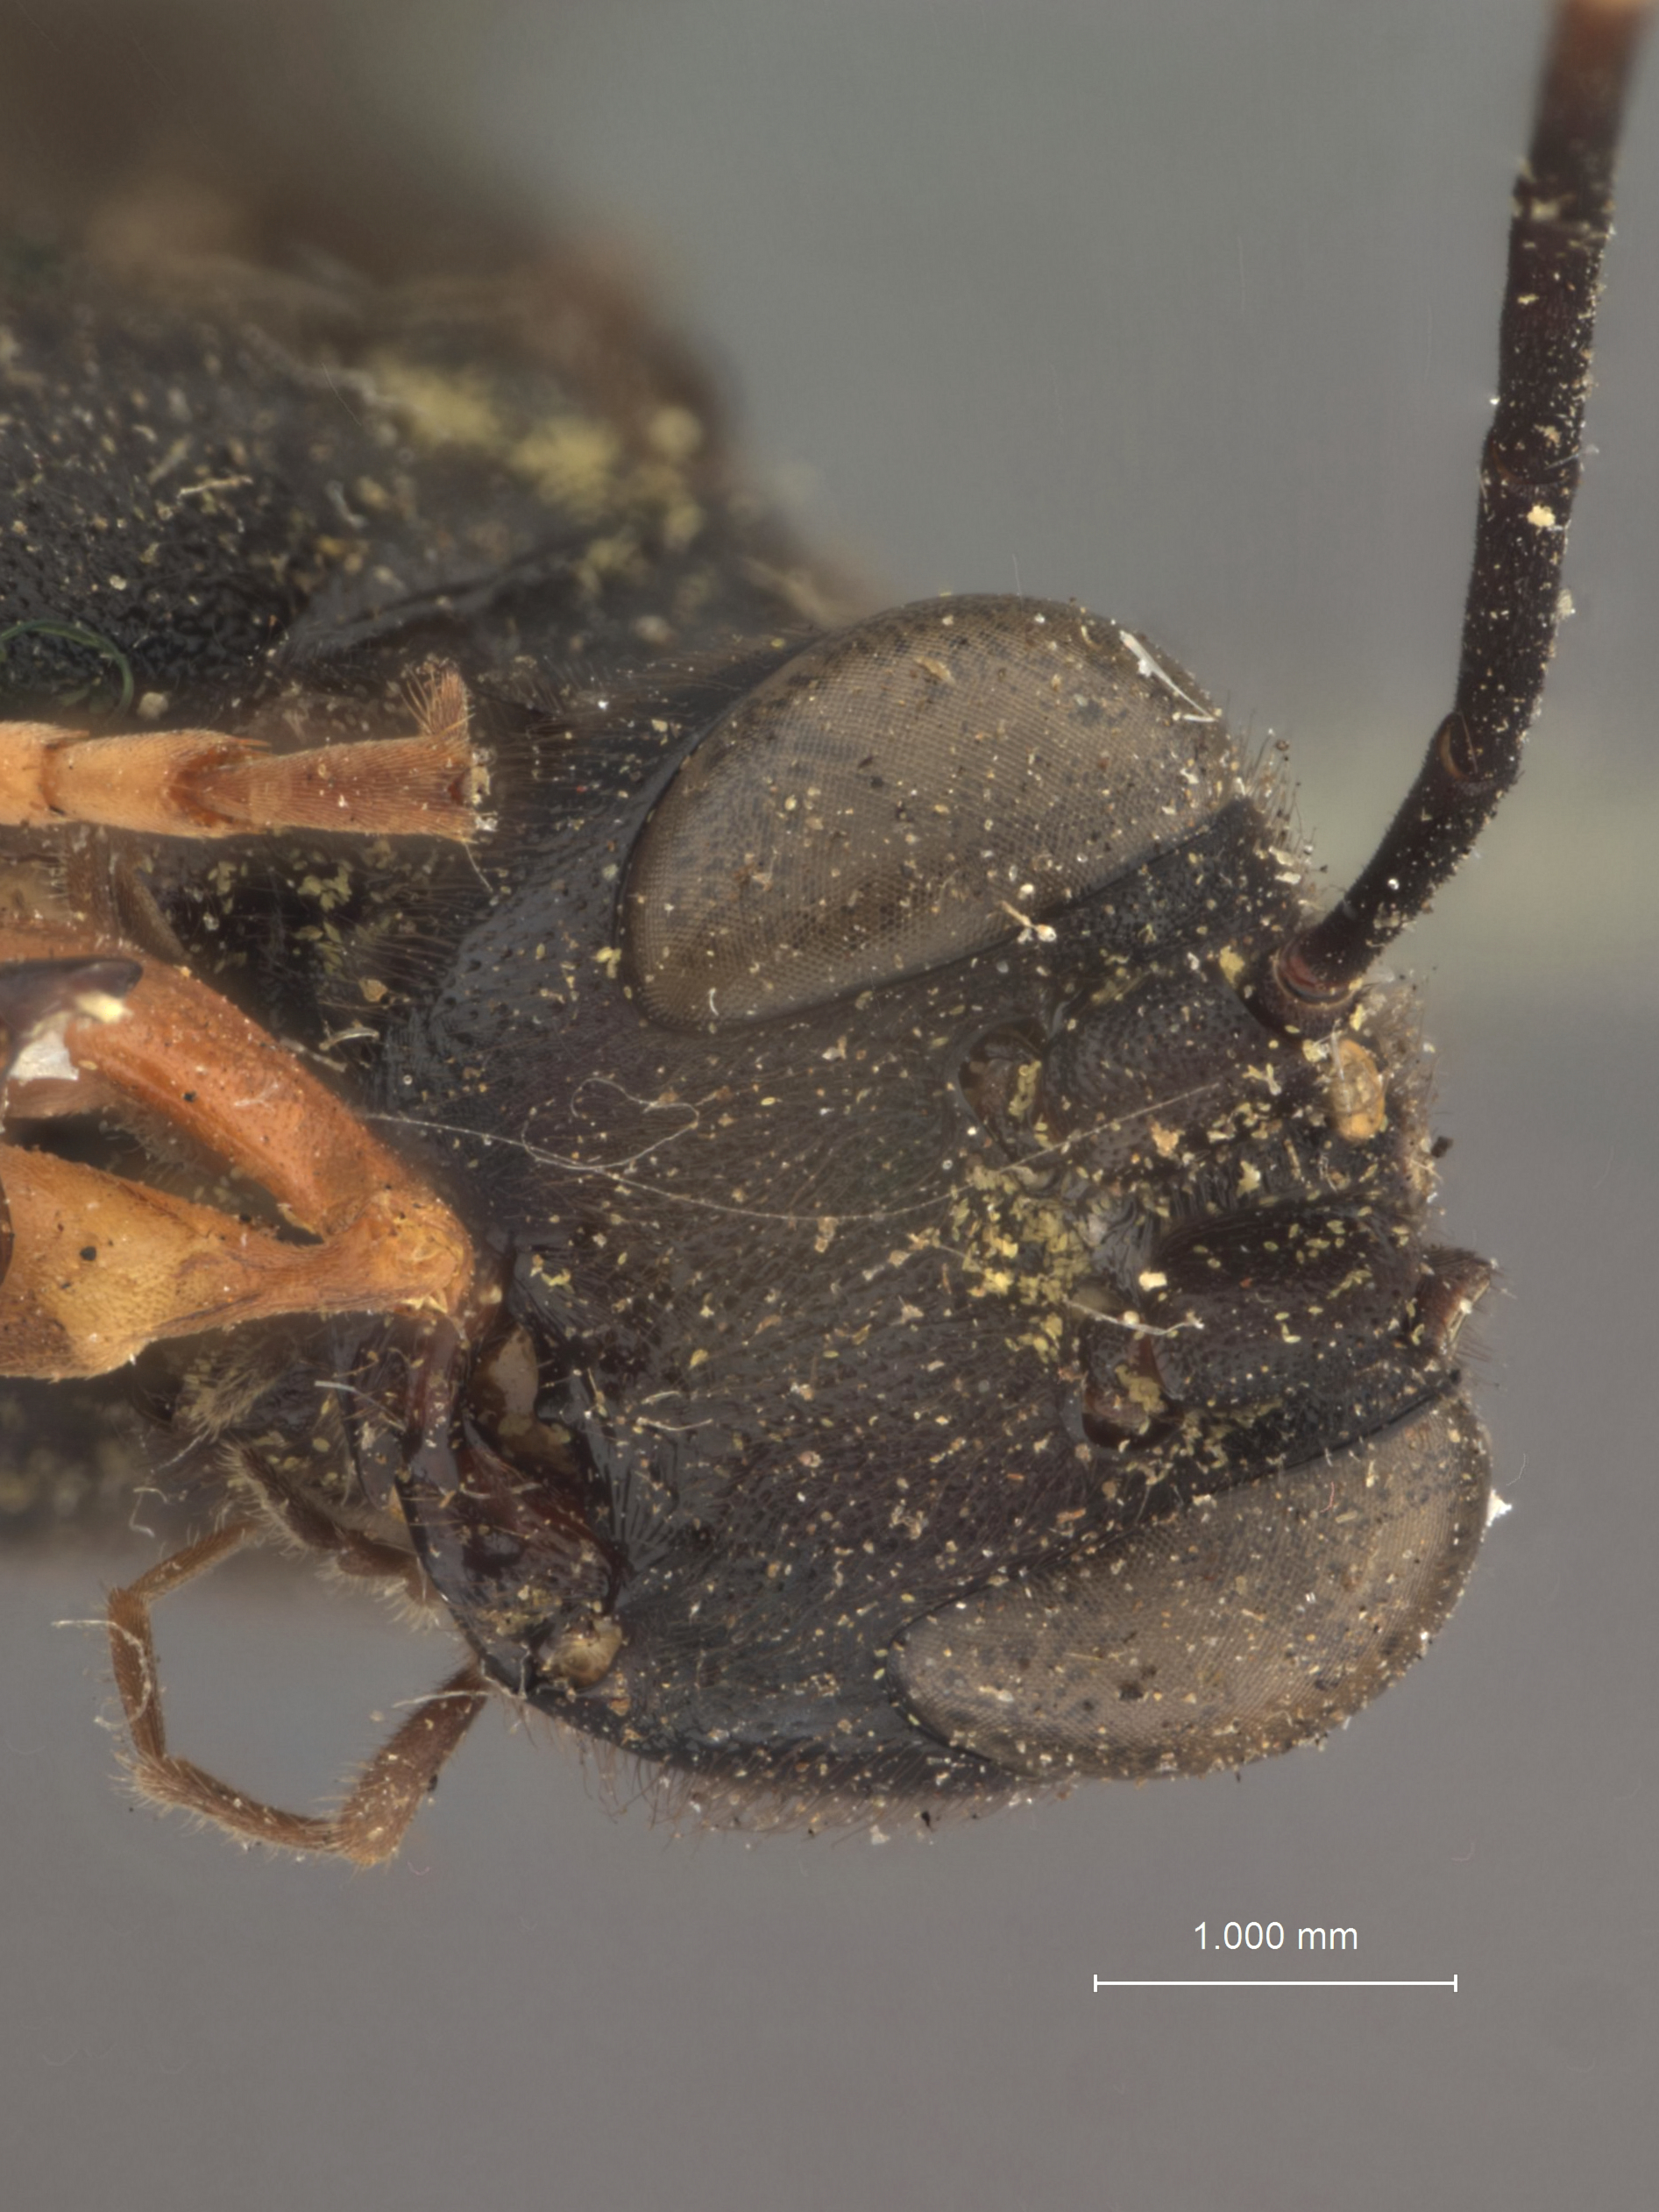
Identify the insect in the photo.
Echthrus adillae
